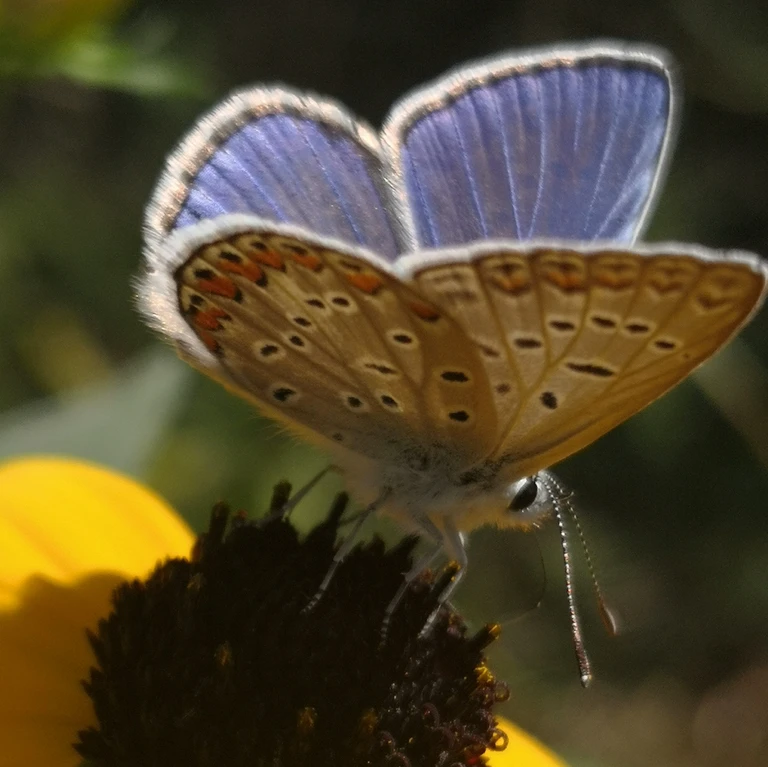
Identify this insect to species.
Polyommatus icarus
